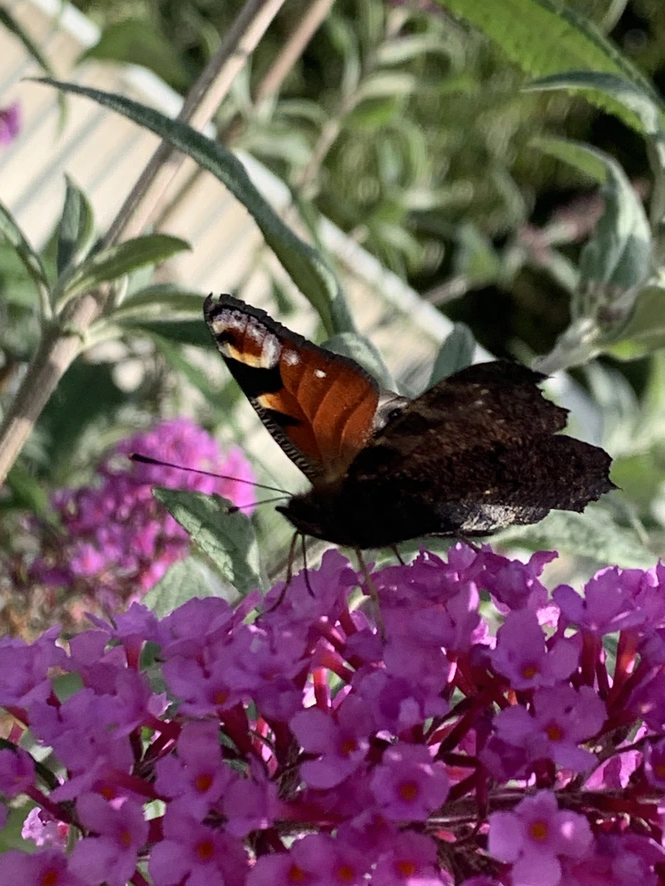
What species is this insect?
Aglais io
